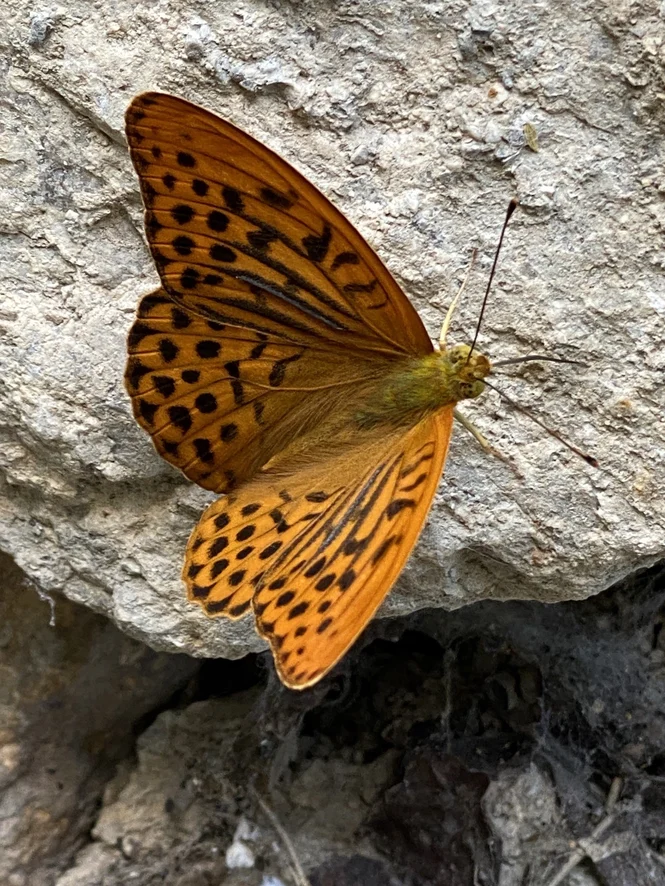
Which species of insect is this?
Argynnis paphia
